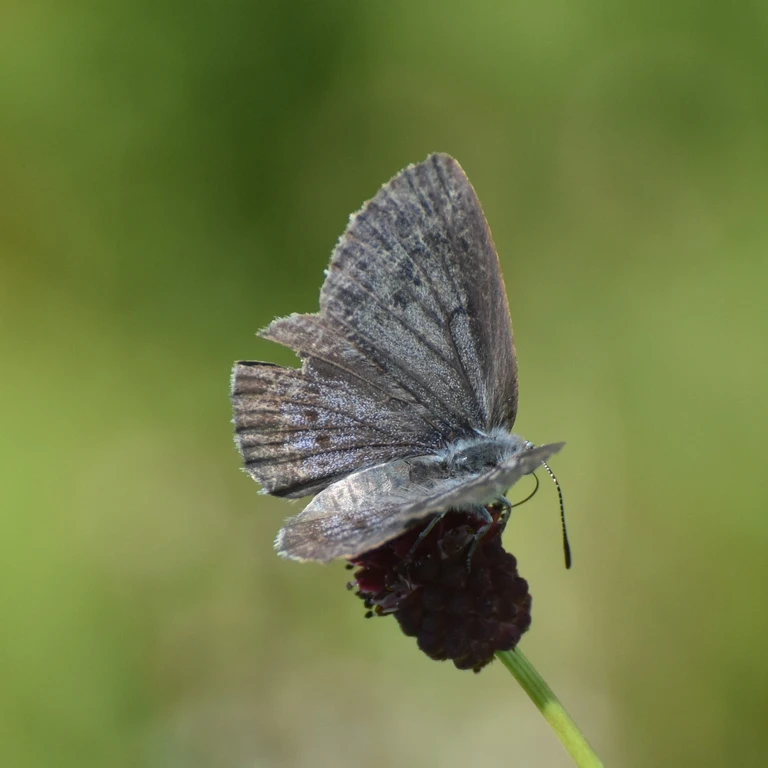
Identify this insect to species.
Phengaris teleius
